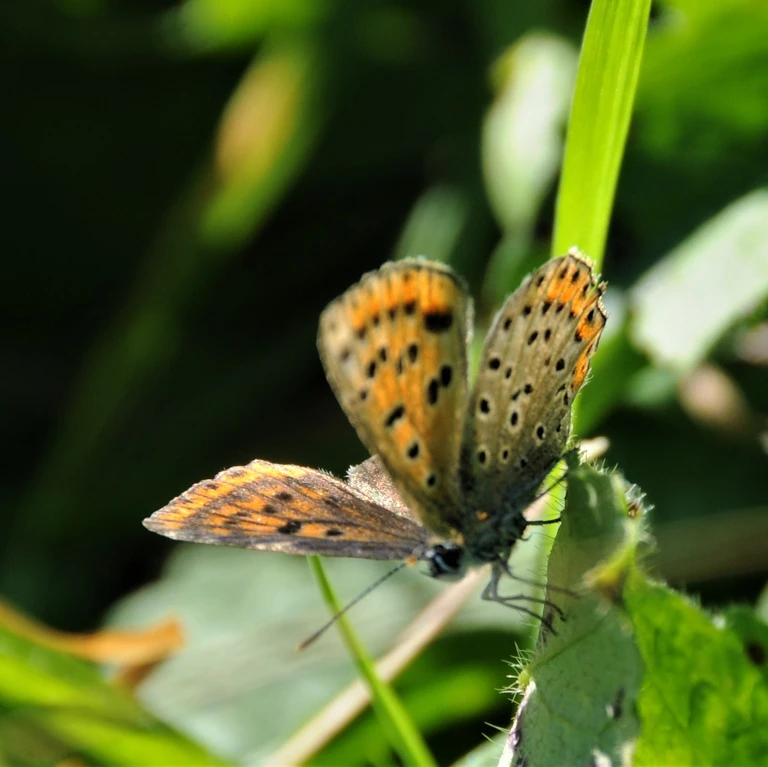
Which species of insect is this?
Lycaena tityrus (also Loweia tityrus)
